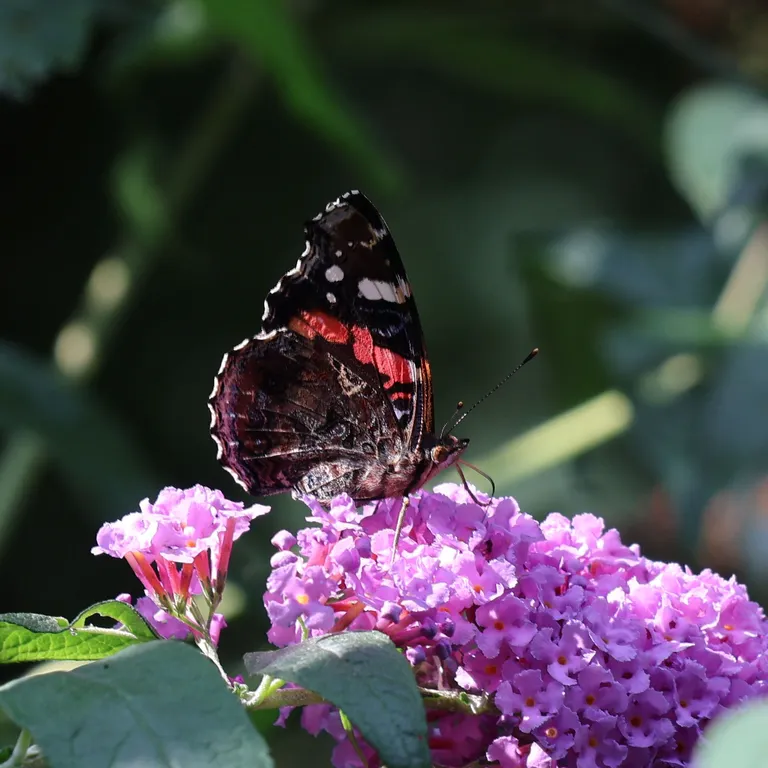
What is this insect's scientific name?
Vanessa atalanta
